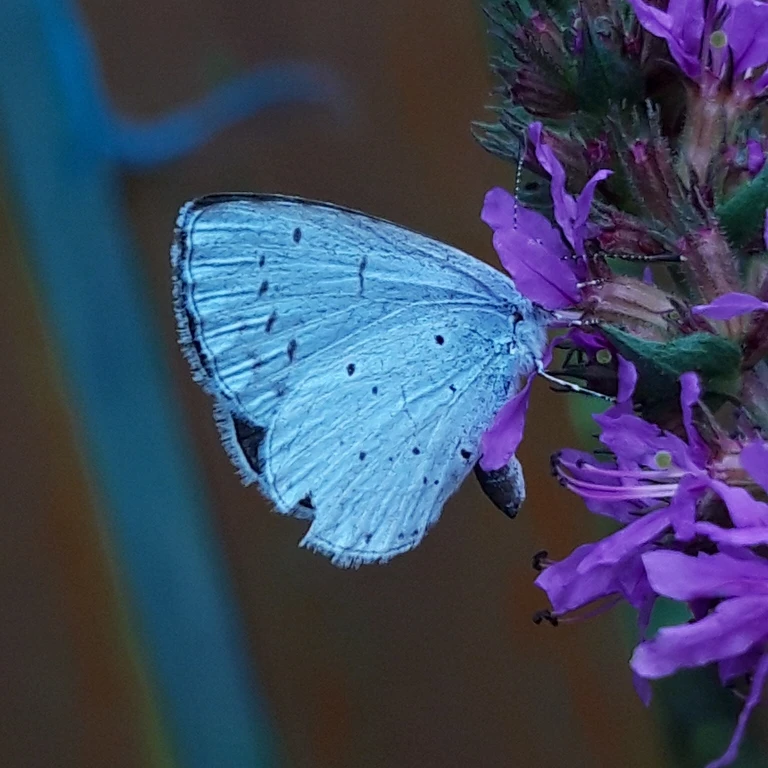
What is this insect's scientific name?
Celastrina argiolus
